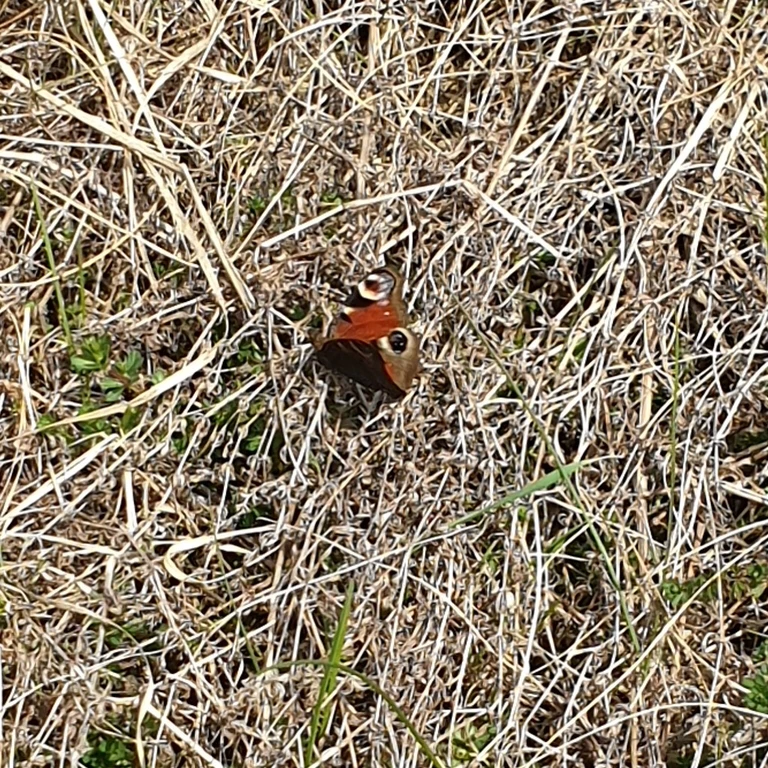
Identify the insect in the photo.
Aglais io
